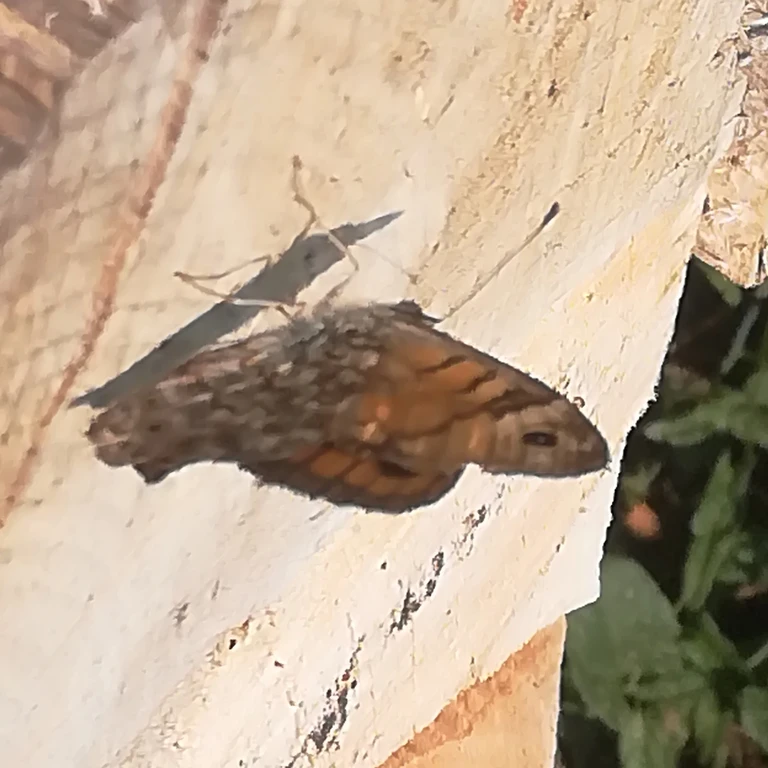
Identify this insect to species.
Lasiommata megera (also Pararge megera)
